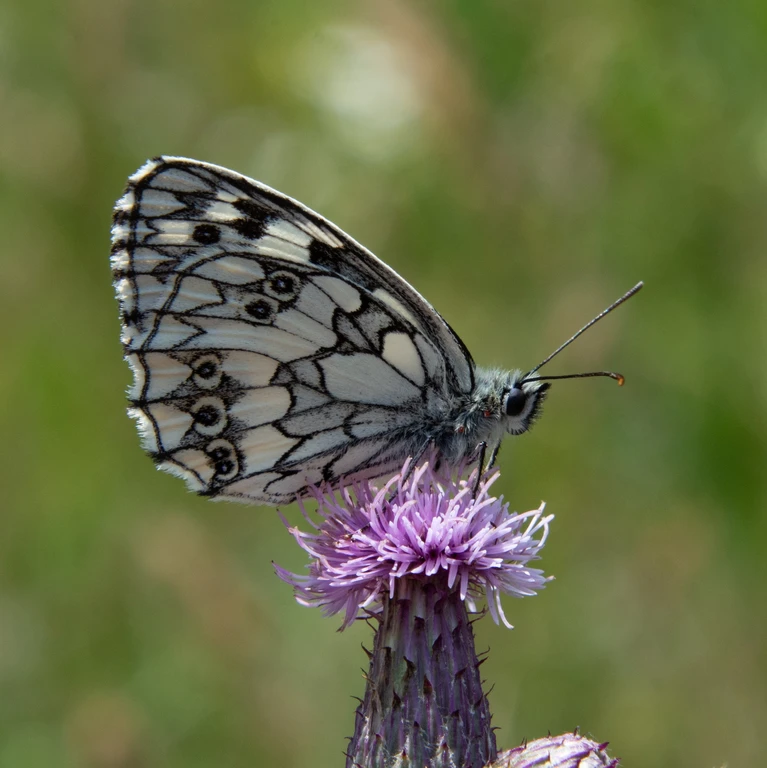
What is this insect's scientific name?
Melanargia galathea
